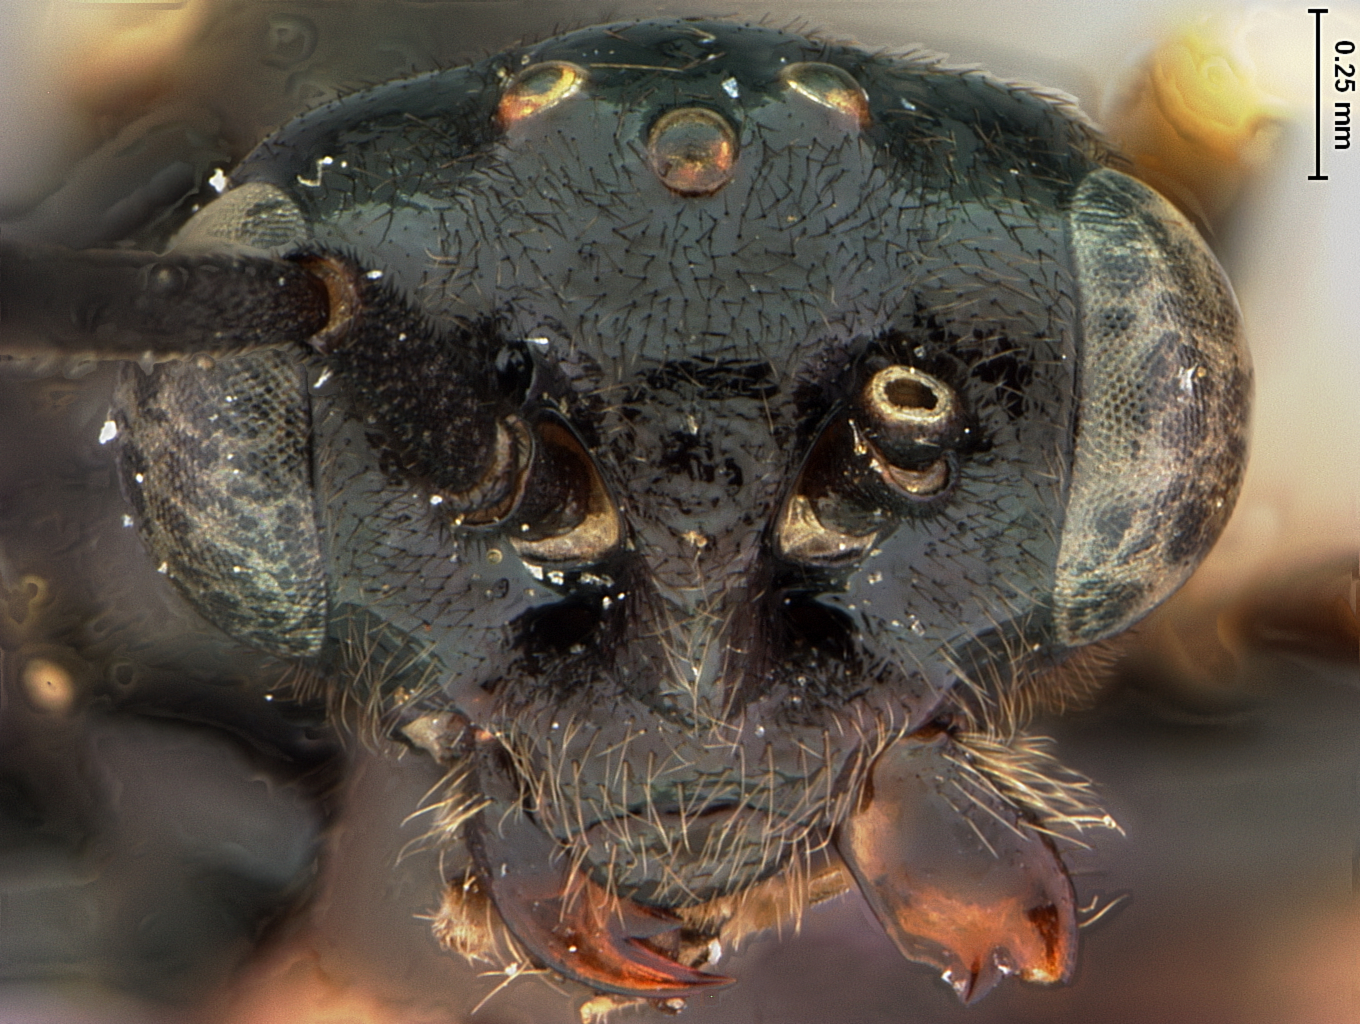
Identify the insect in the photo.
Priophorus rubi
